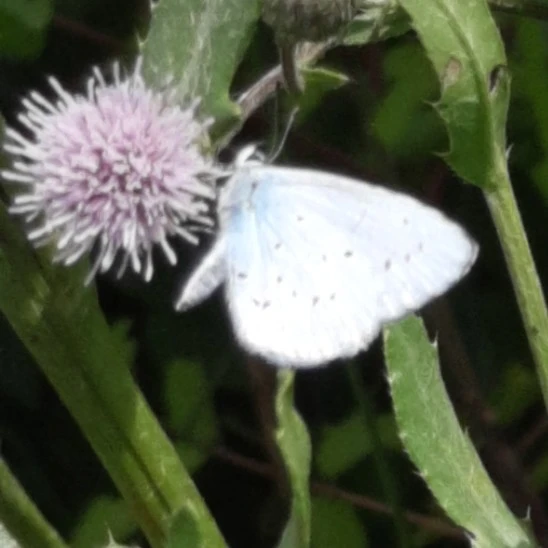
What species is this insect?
Celastrina argiolus
